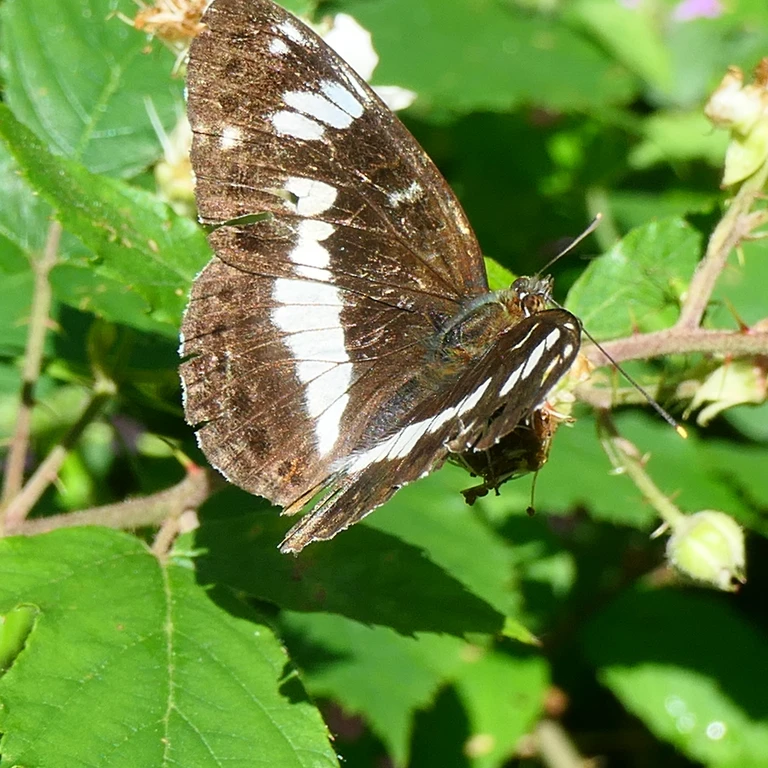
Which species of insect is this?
Limenitis camilla (also Ladoga camilla)
